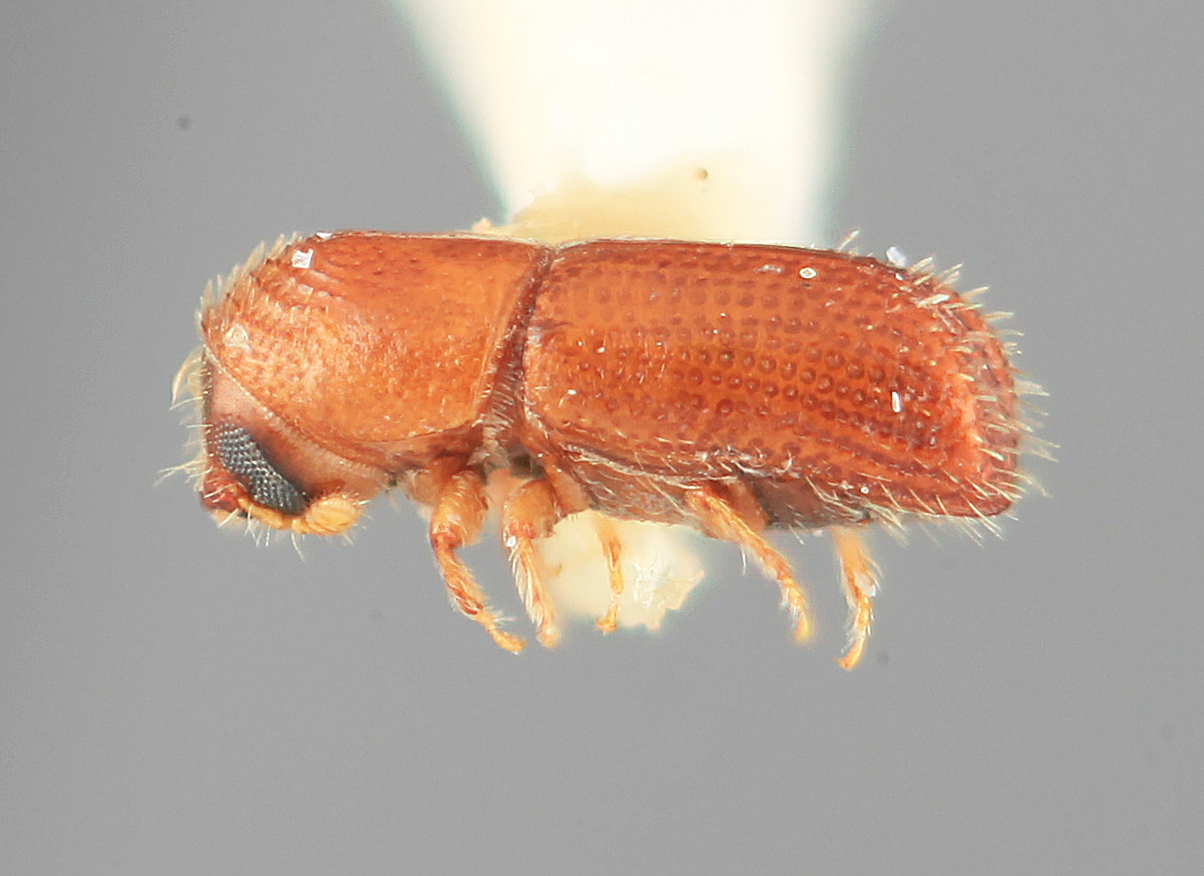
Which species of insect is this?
Pityophthorus perexiguus
